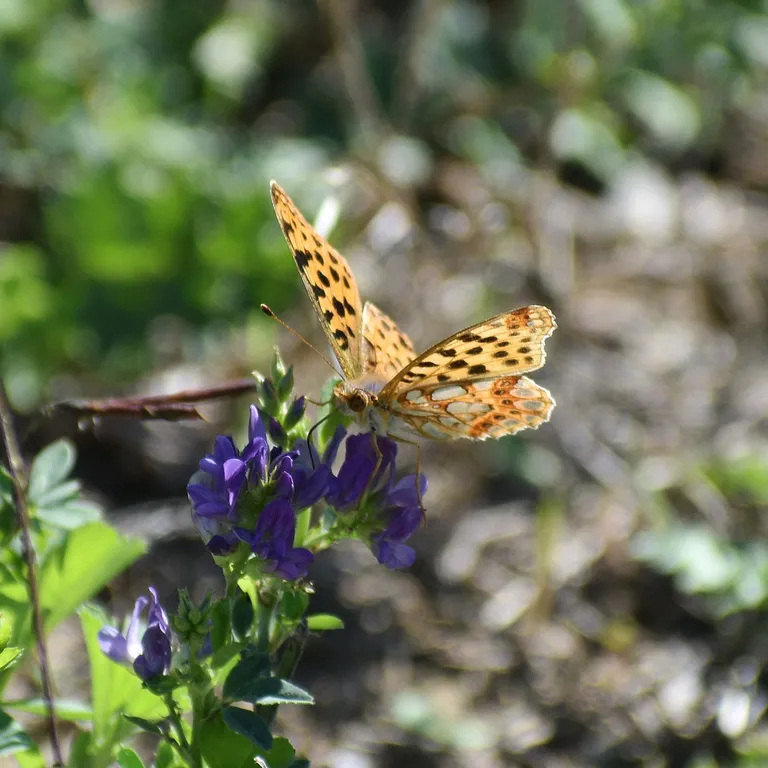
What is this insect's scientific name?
Issoria lathonia
